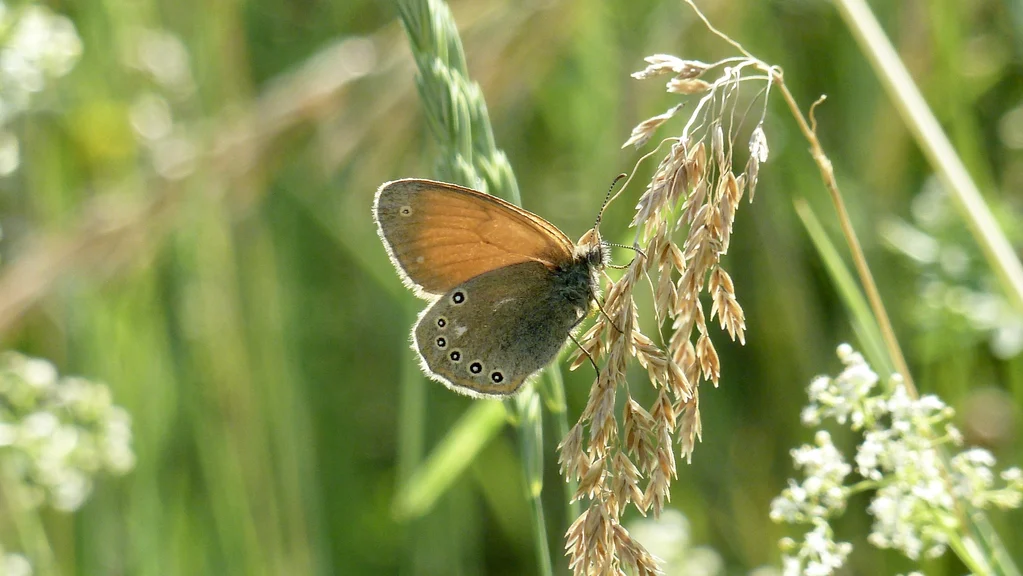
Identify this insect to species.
Coenonympha glycerion (also Coenonympha iphis)
